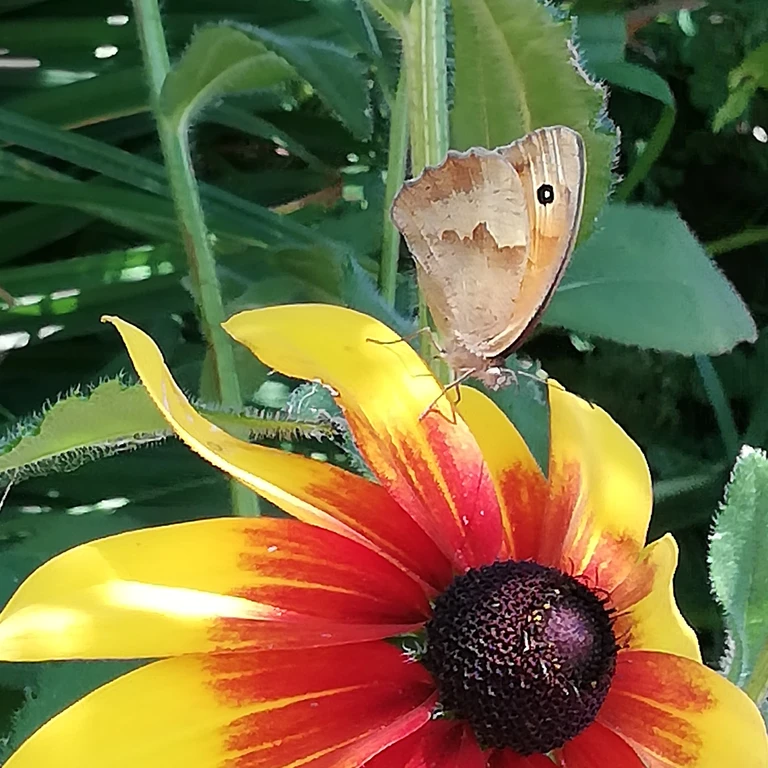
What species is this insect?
Maniola jurtina
